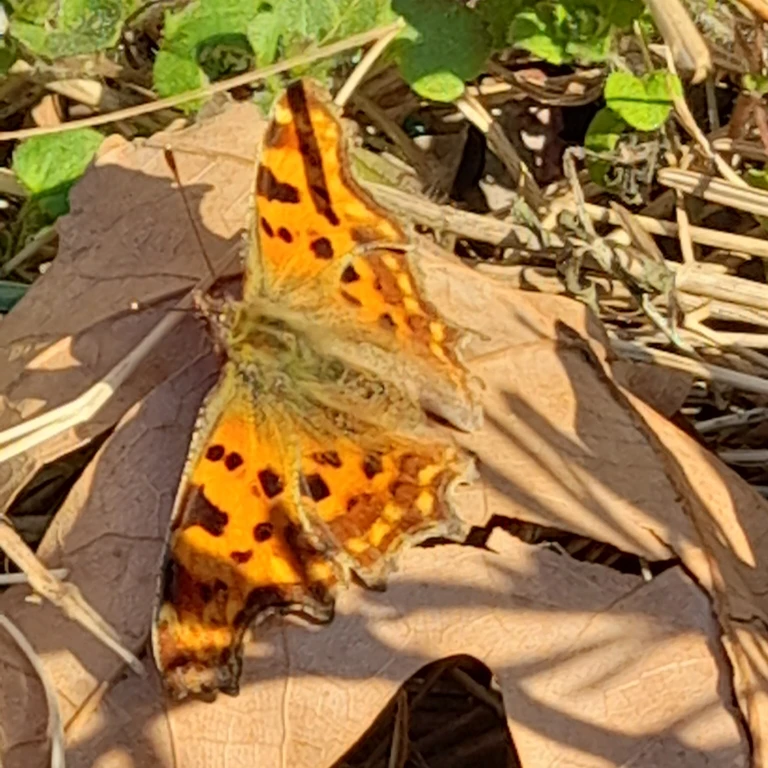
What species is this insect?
Polygonia c-album
